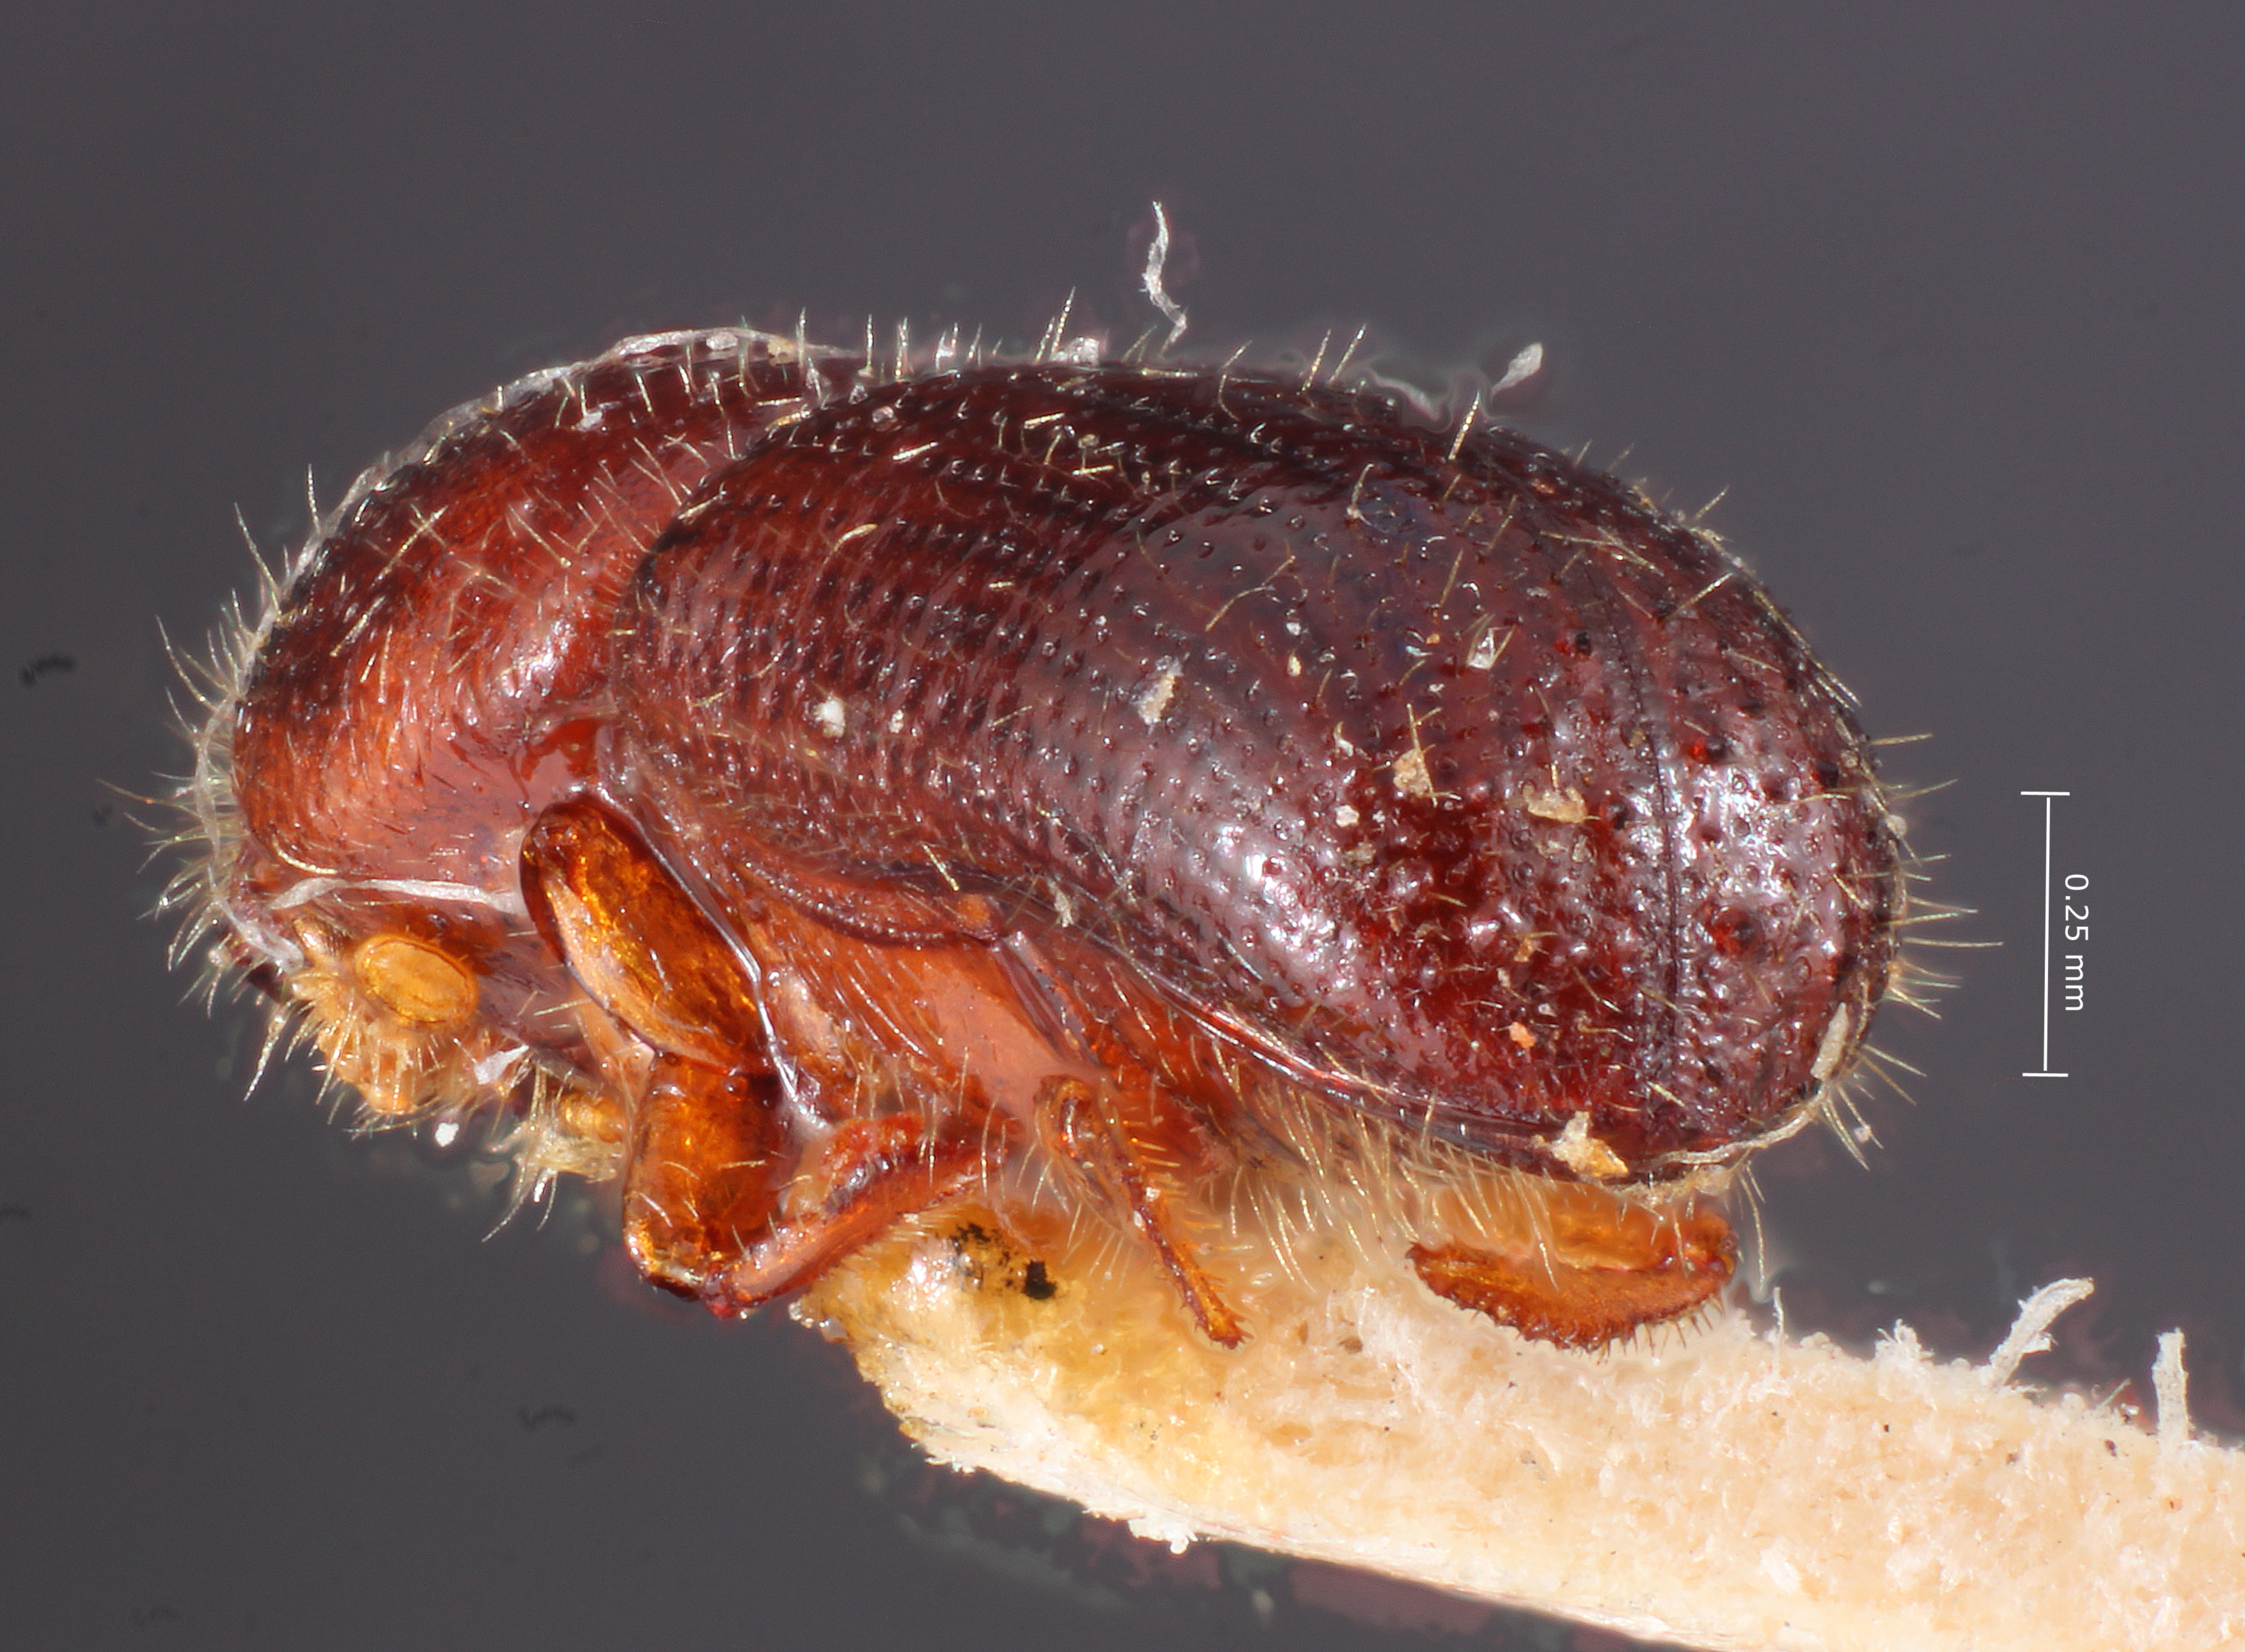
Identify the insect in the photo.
Xyleborus fitchi
